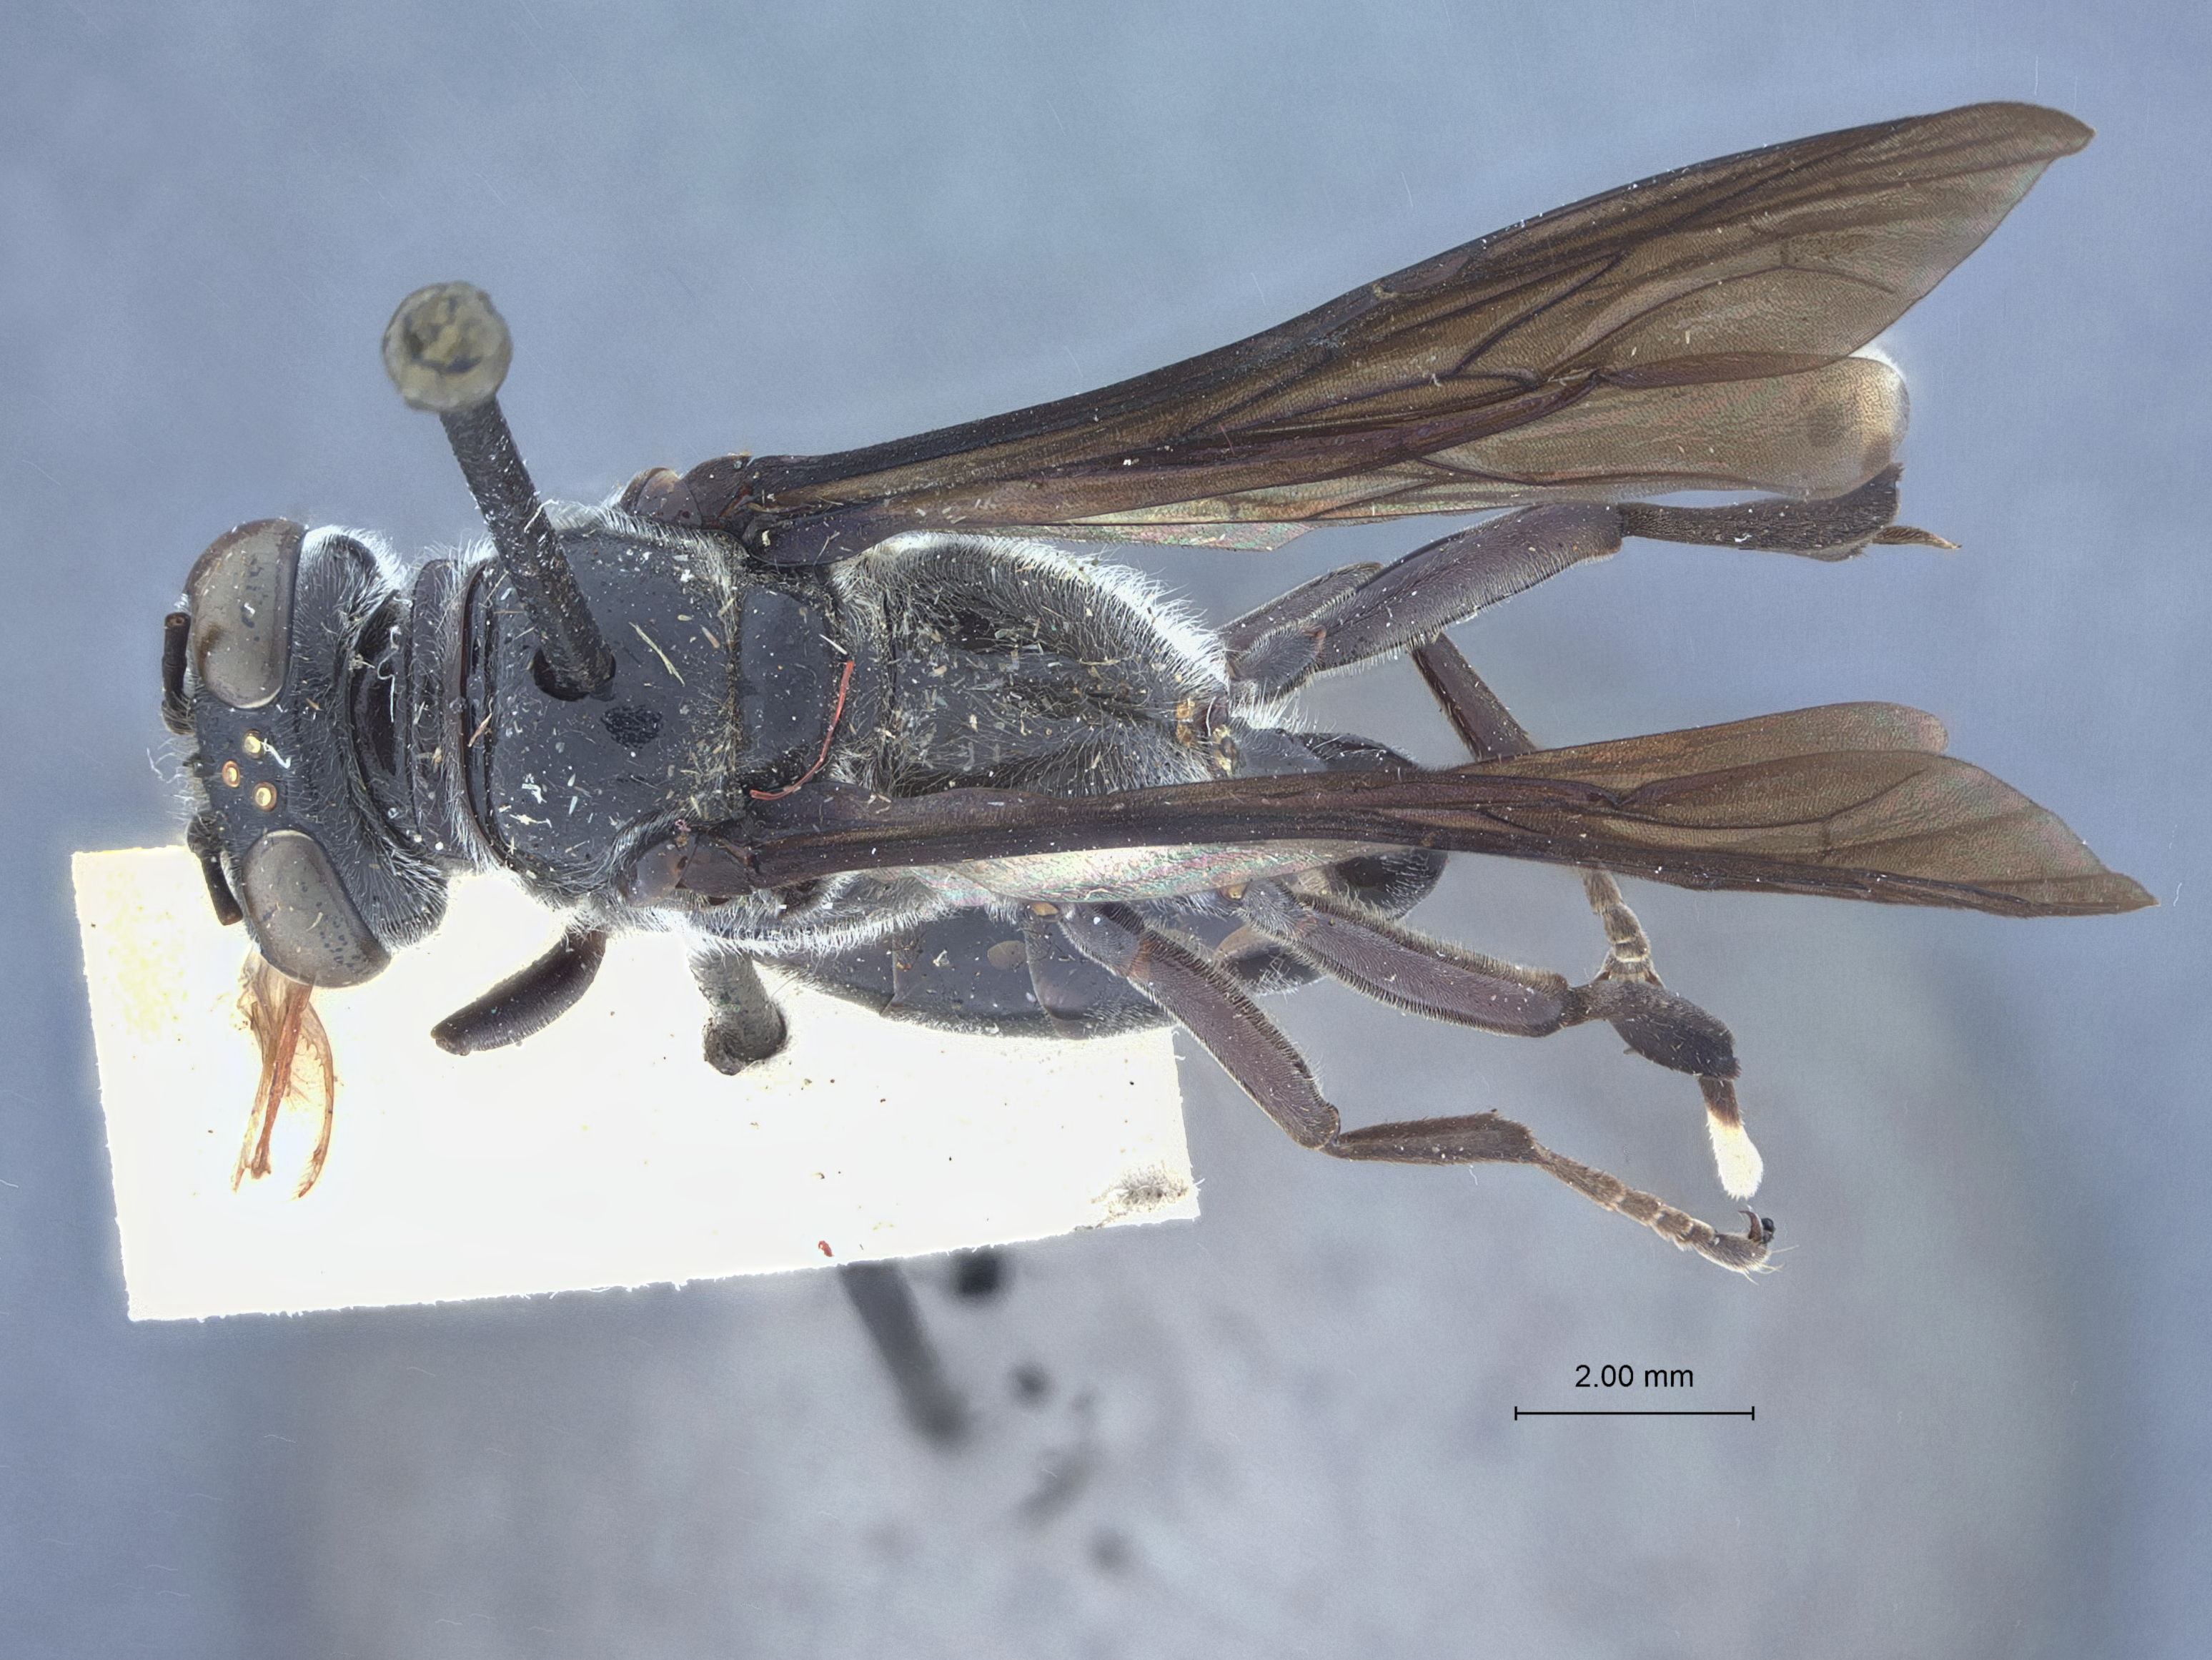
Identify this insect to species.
Trypoxylon busckii
